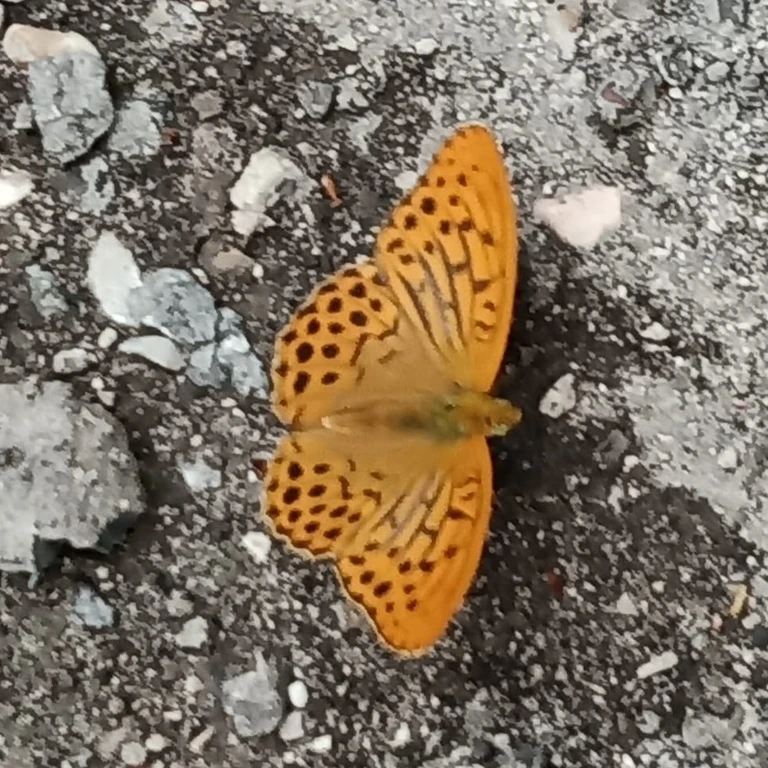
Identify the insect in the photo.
Argynnis paphia
